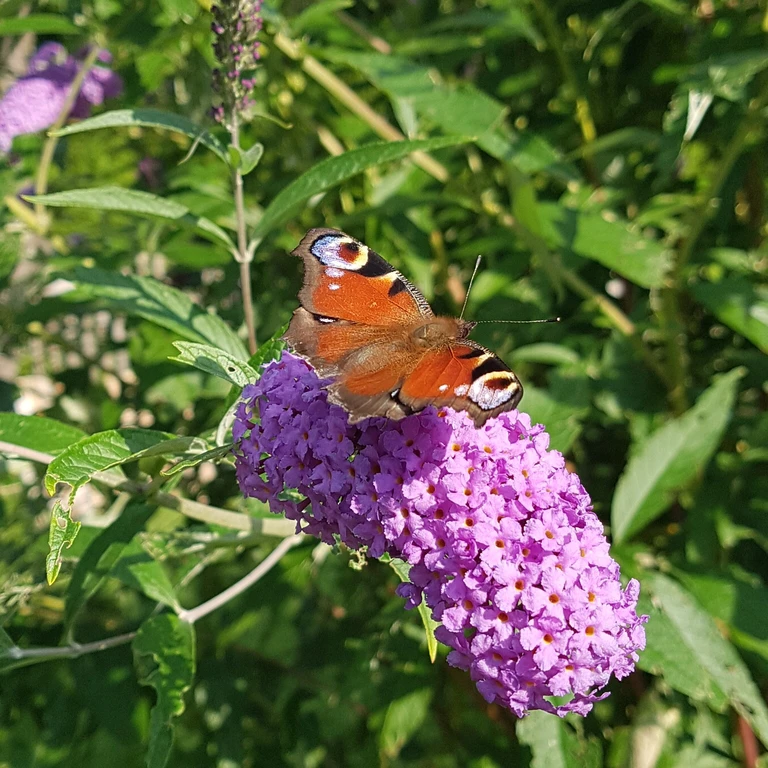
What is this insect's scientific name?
Aglais io
